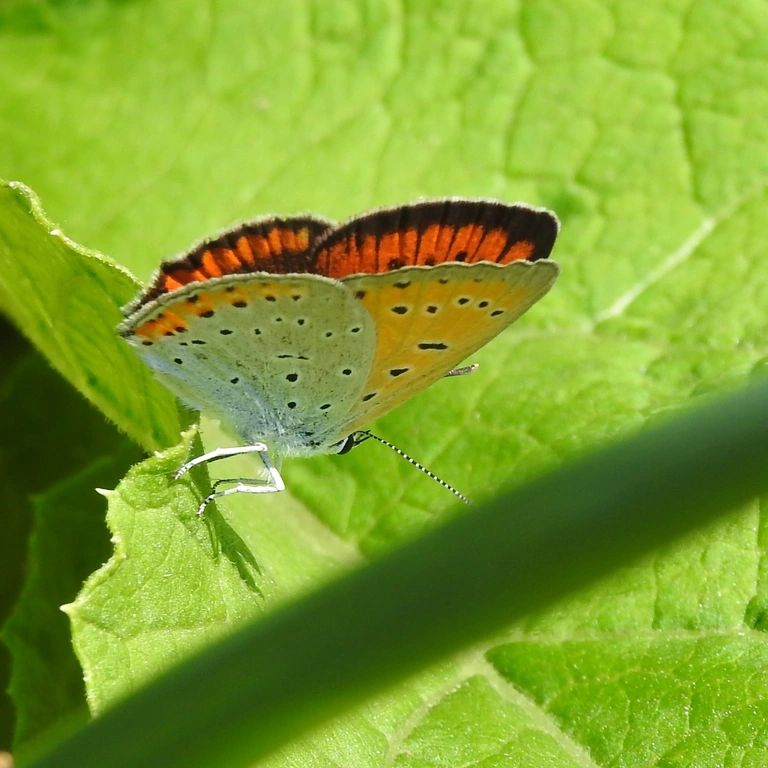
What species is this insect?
Lycaena dispar
